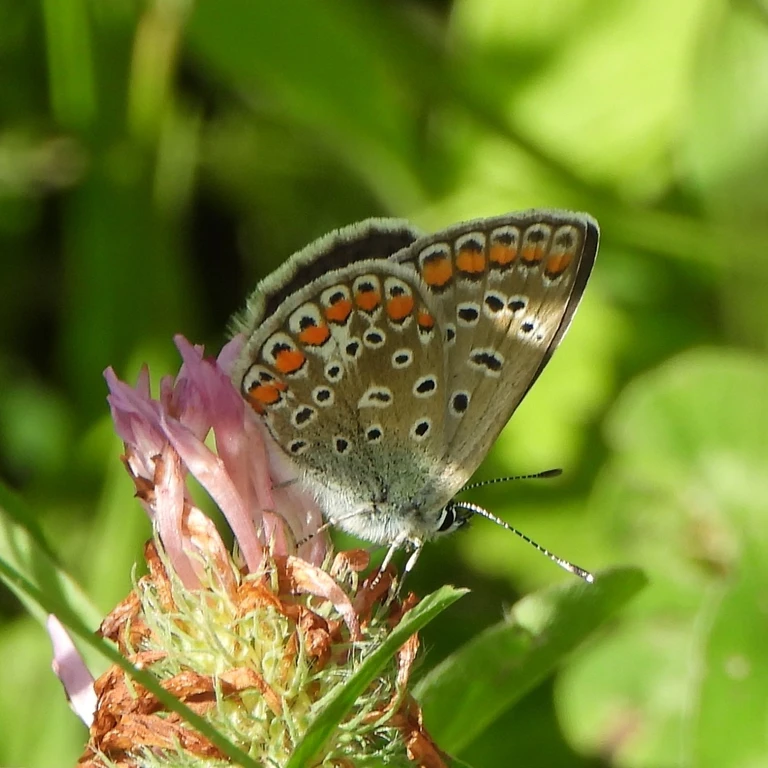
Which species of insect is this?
Polyommatus icarus
